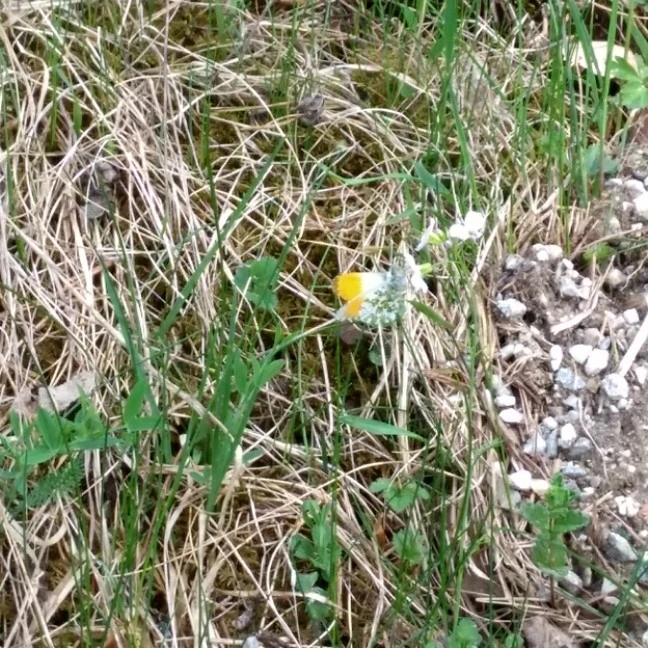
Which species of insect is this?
Anthocharis cardamines
